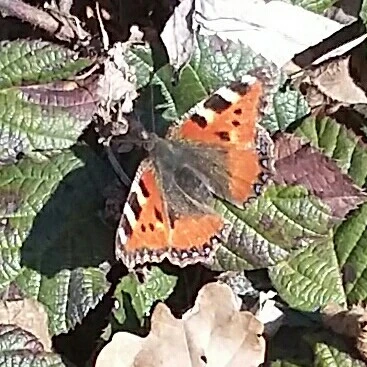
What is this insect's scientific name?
Aglais urticae
